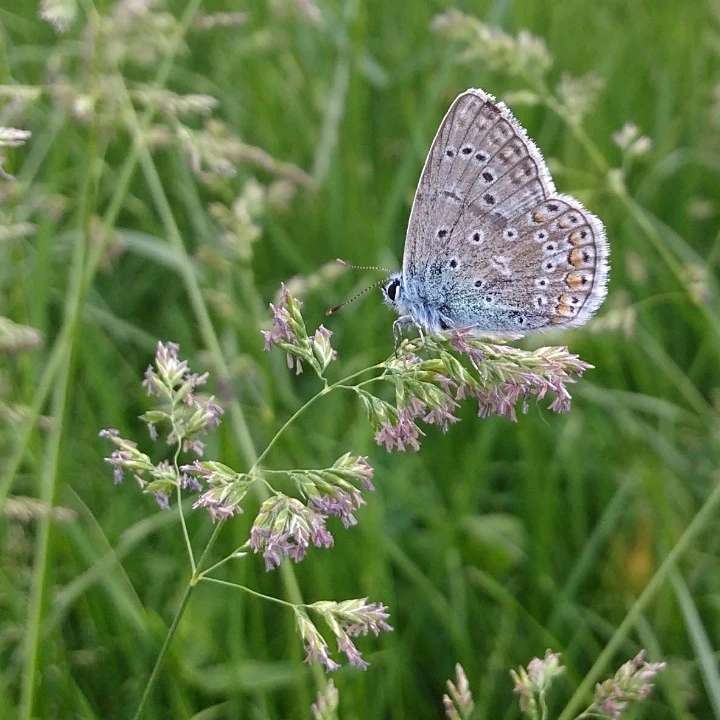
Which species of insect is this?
Polyommatus icarus
